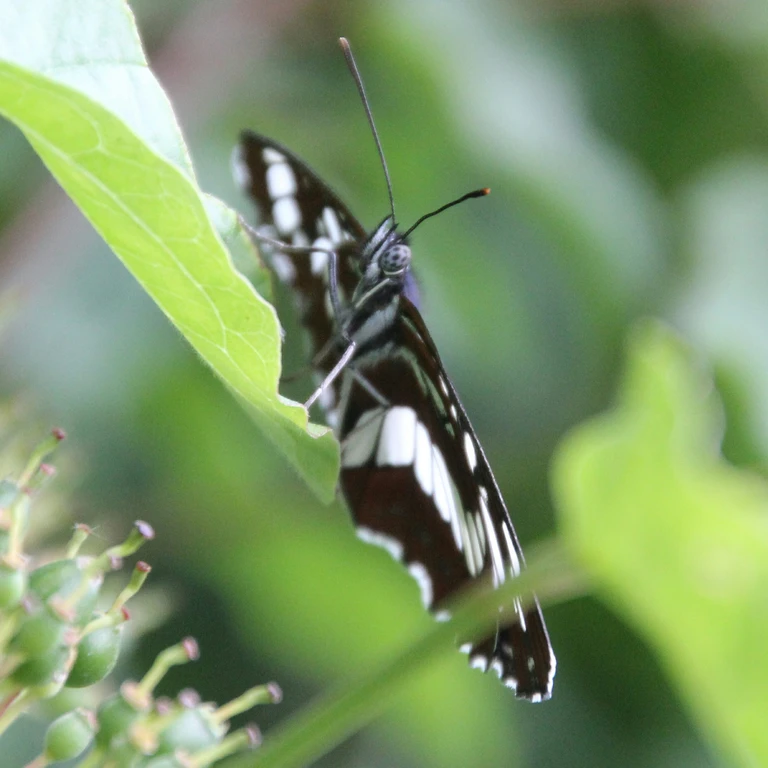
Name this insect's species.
Neptis rivularis
